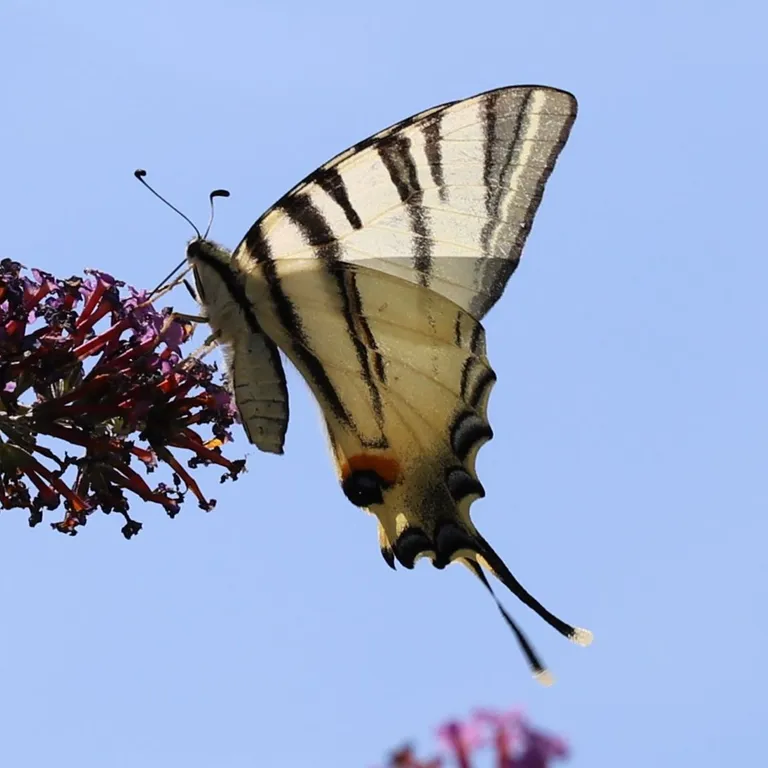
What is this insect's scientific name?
Iphiclides podalirius
